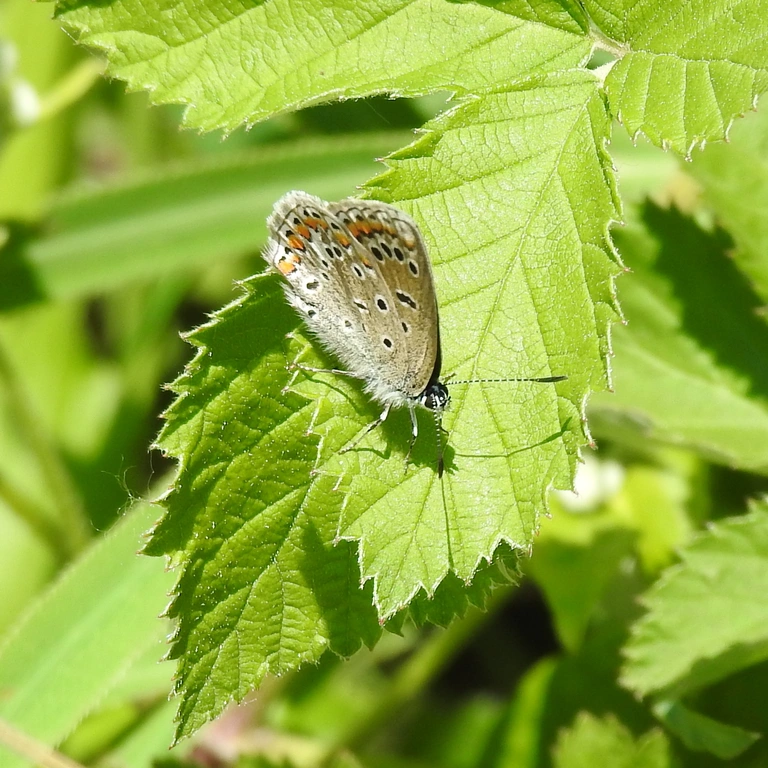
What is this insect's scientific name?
Polyommatus icarus
